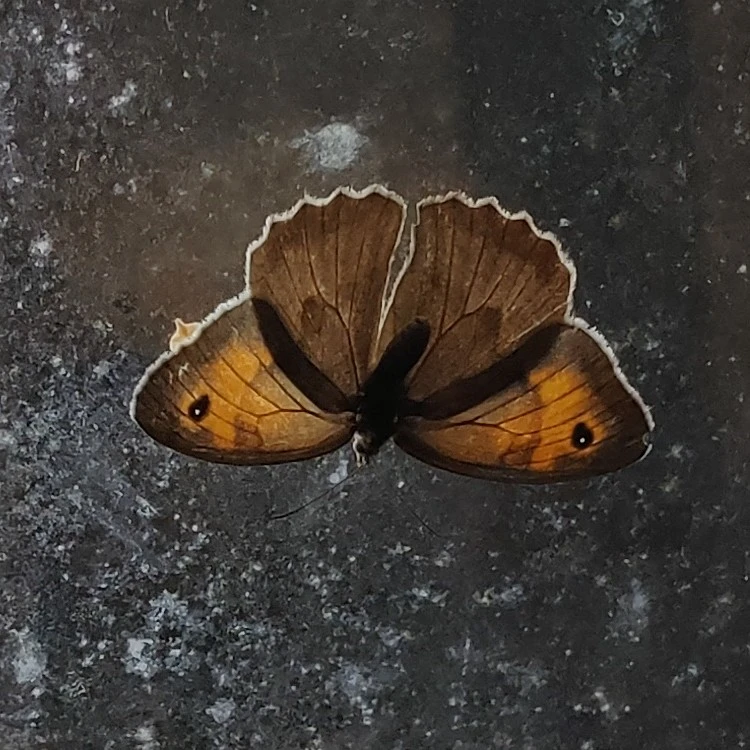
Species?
Maniola jurtina
